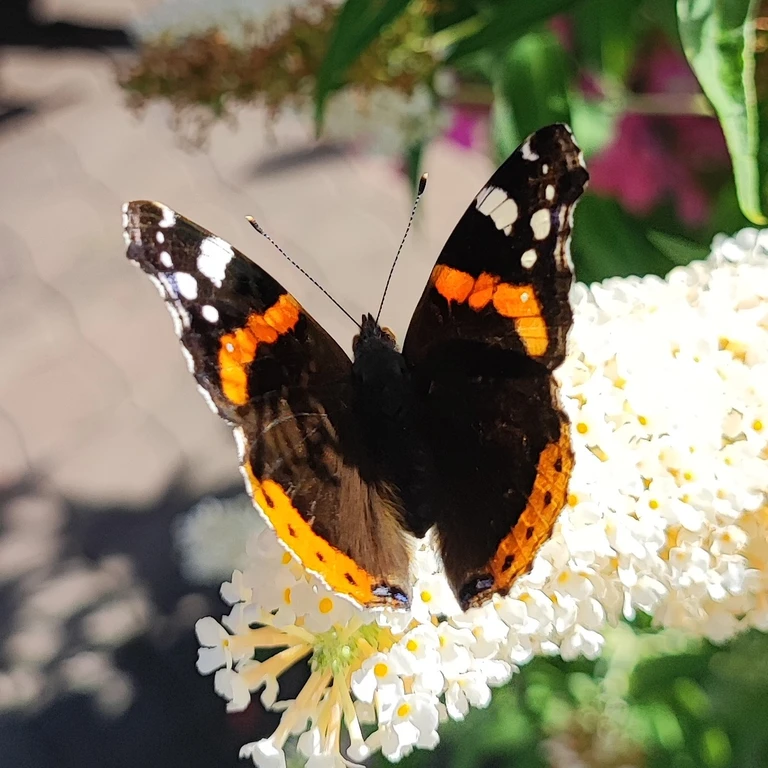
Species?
Vanessa atalanta
